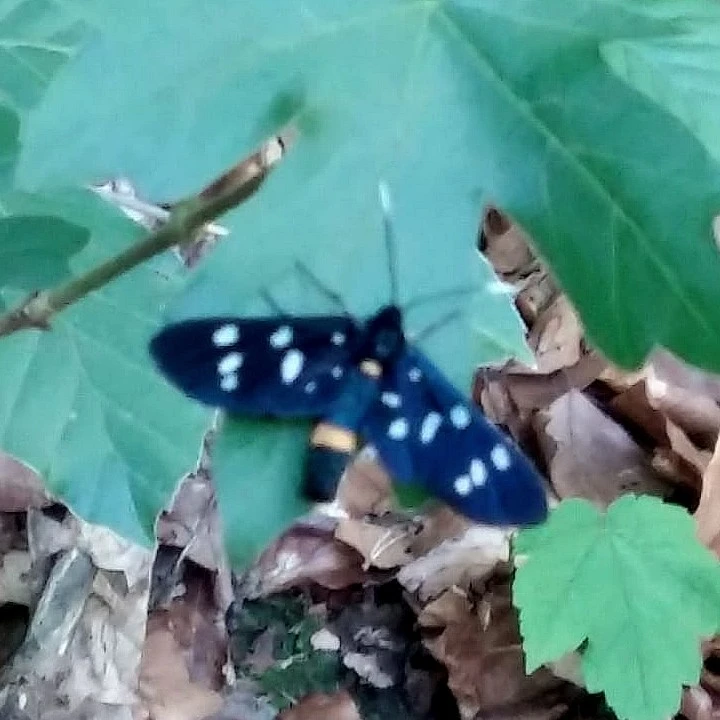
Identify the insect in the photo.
Amata phegea
